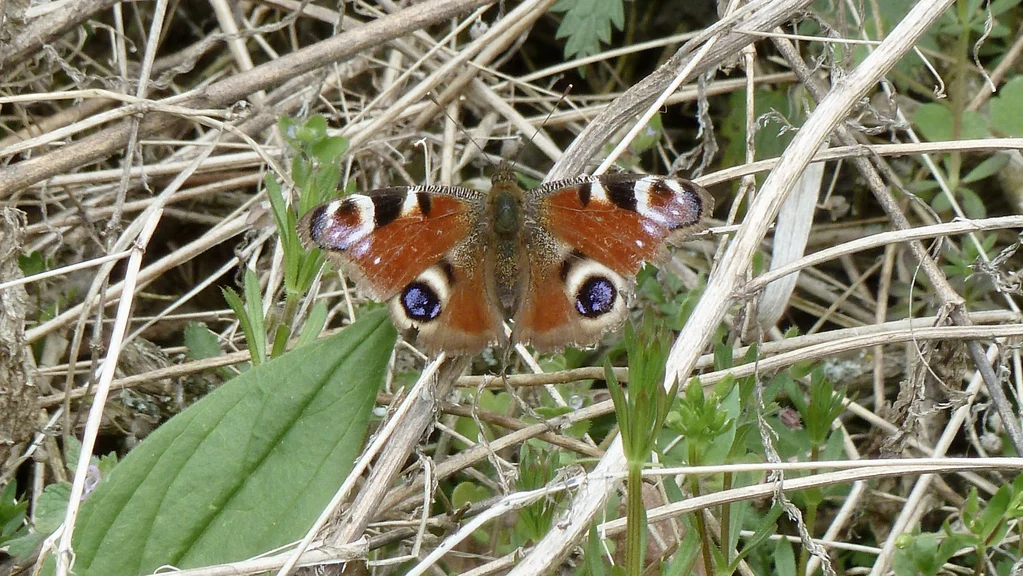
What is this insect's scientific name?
Aglais io
